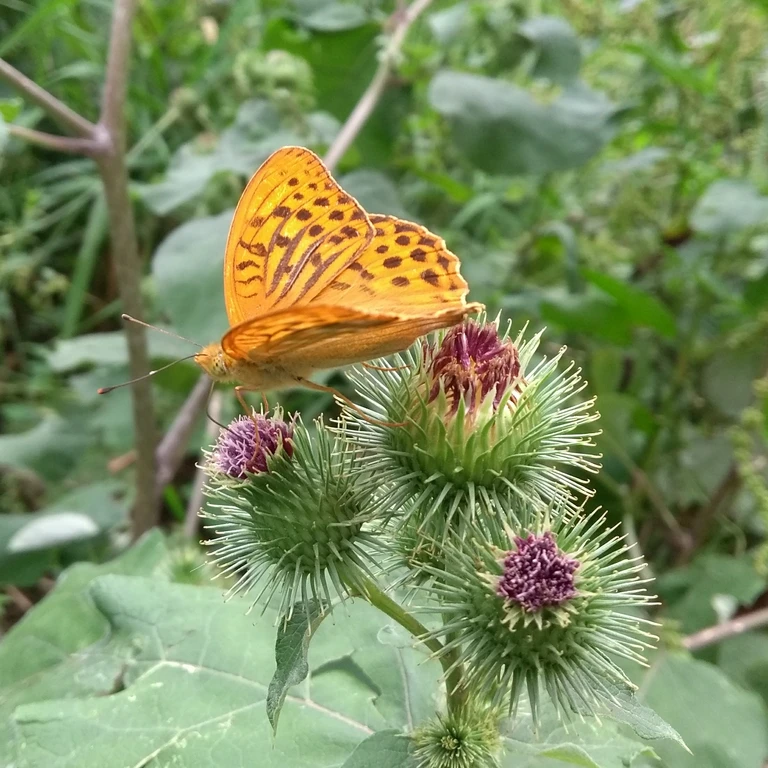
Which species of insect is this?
Argynnis paphia
